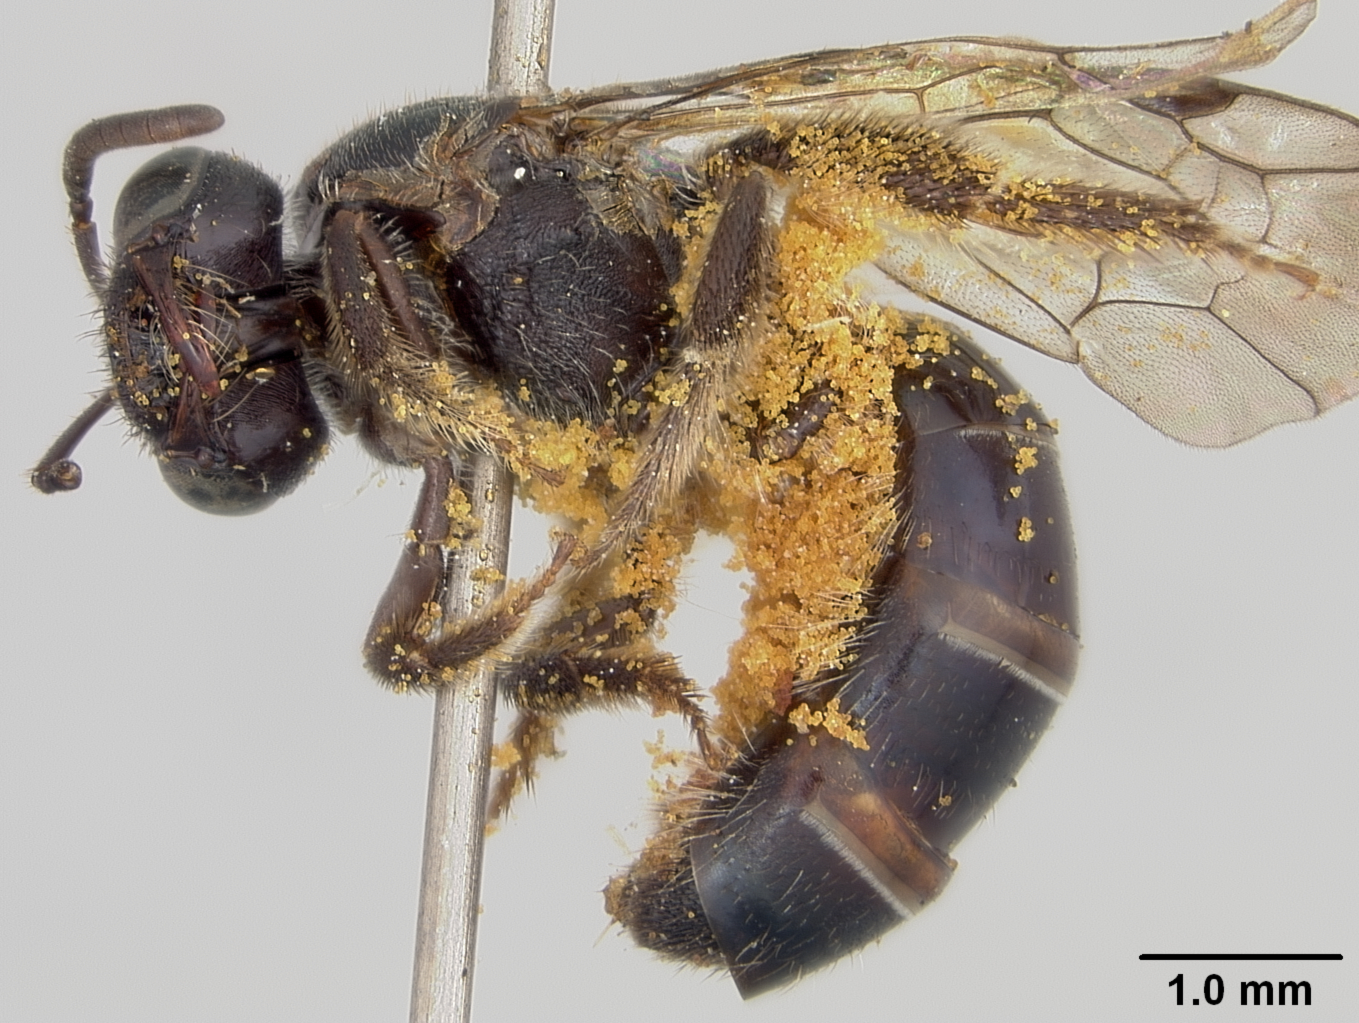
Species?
Halictus melanurops
